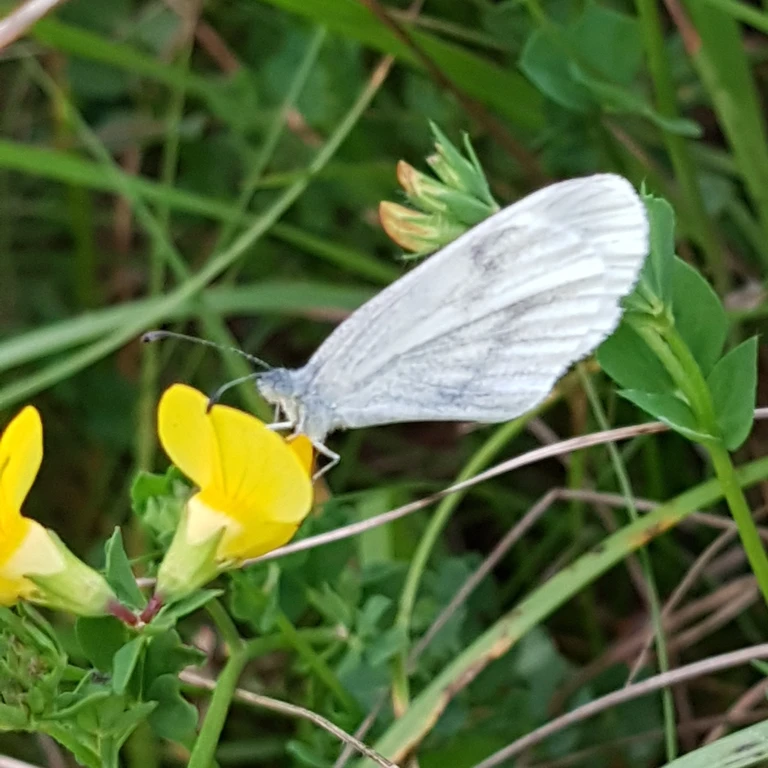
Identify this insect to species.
Leptidea sinapis/juvernica
